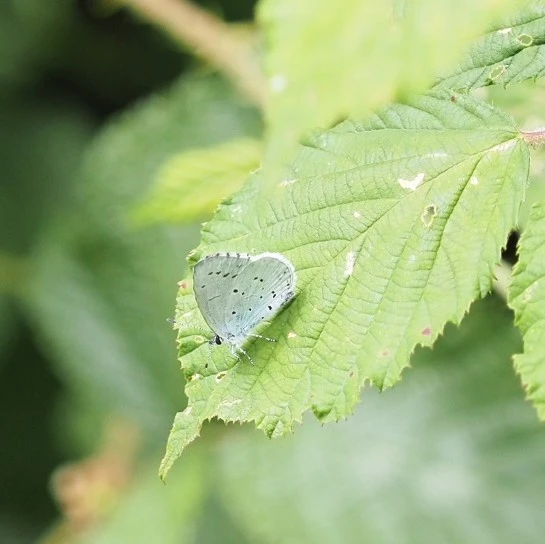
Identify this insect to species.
Celastrina argiolus
